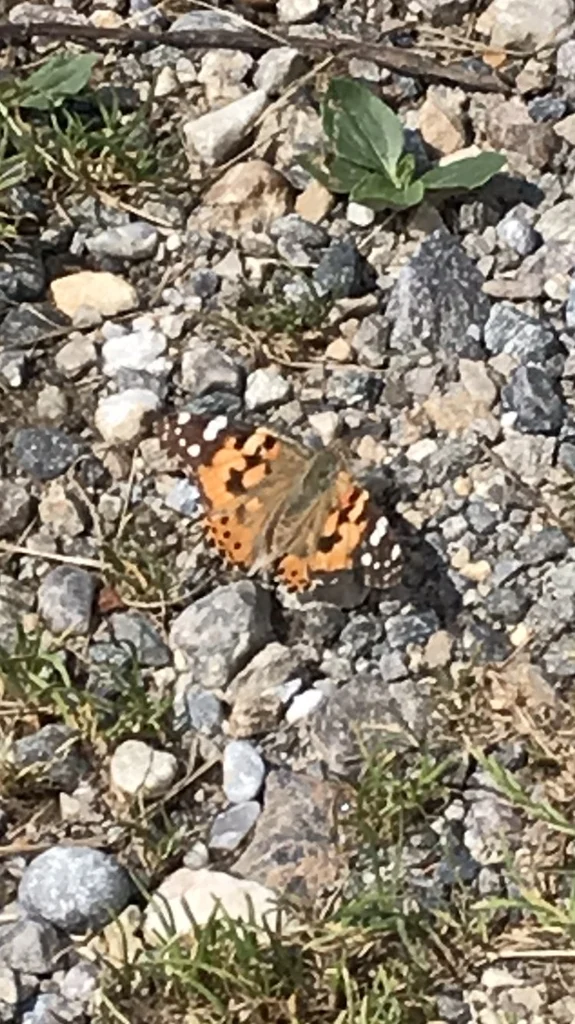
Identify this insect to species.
Vanessa cardui
